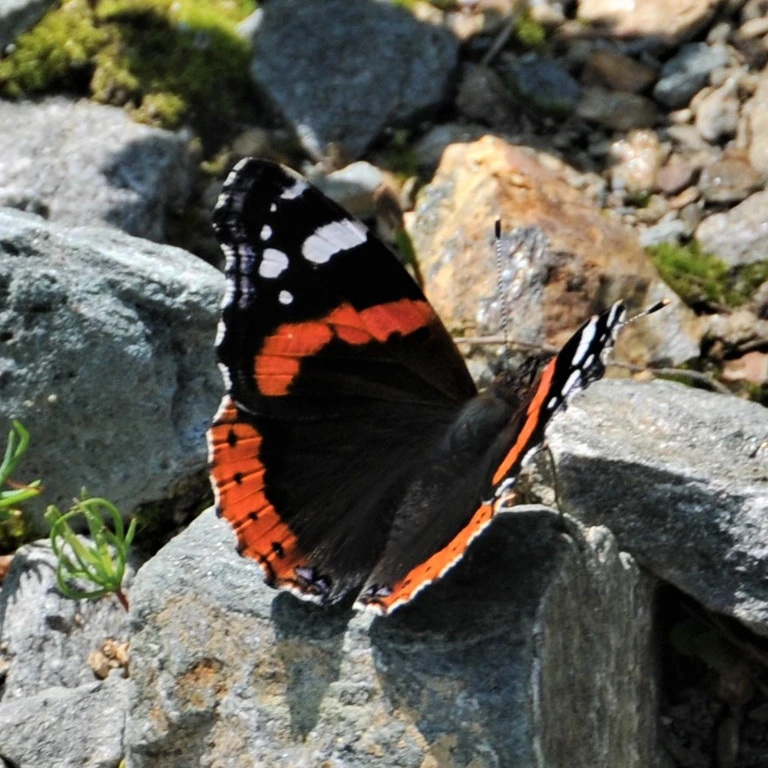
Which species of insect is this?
Vanessa atalanta
